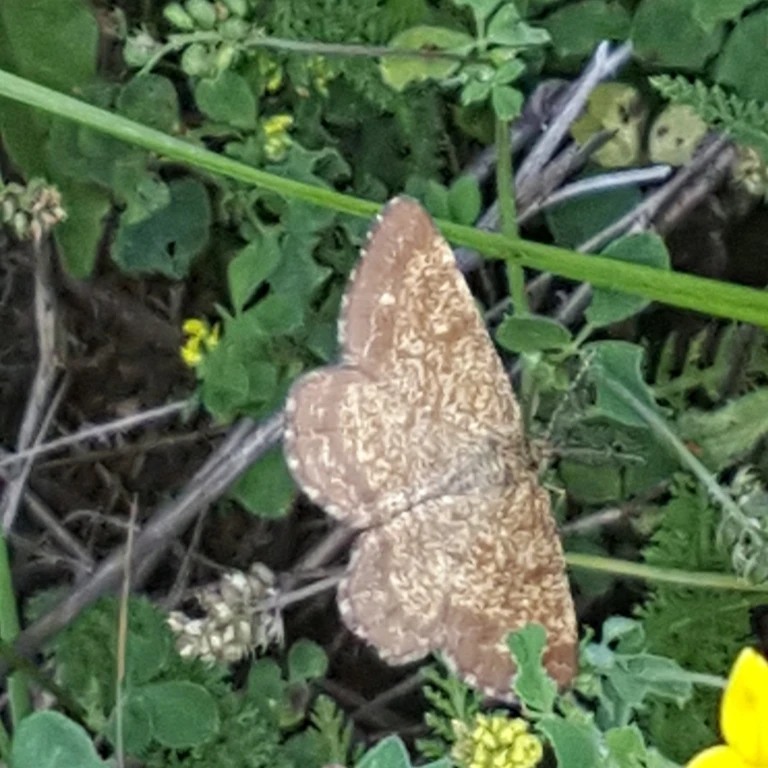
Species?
Ematurga atomaria
